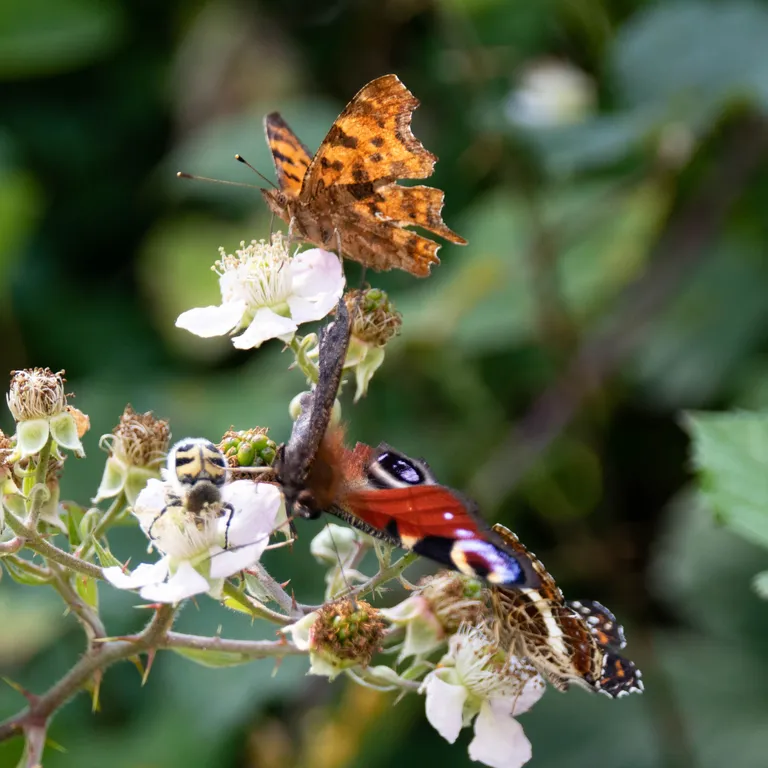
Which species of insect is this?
Polygonia c-album
